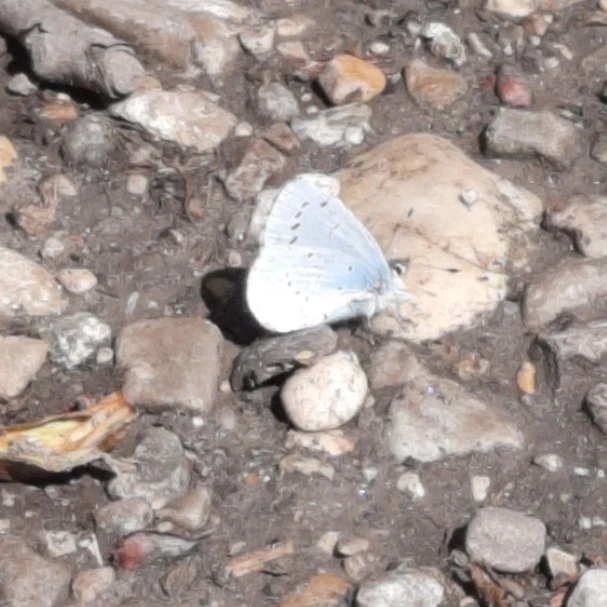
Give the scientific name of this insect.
Celastrina argiolus
